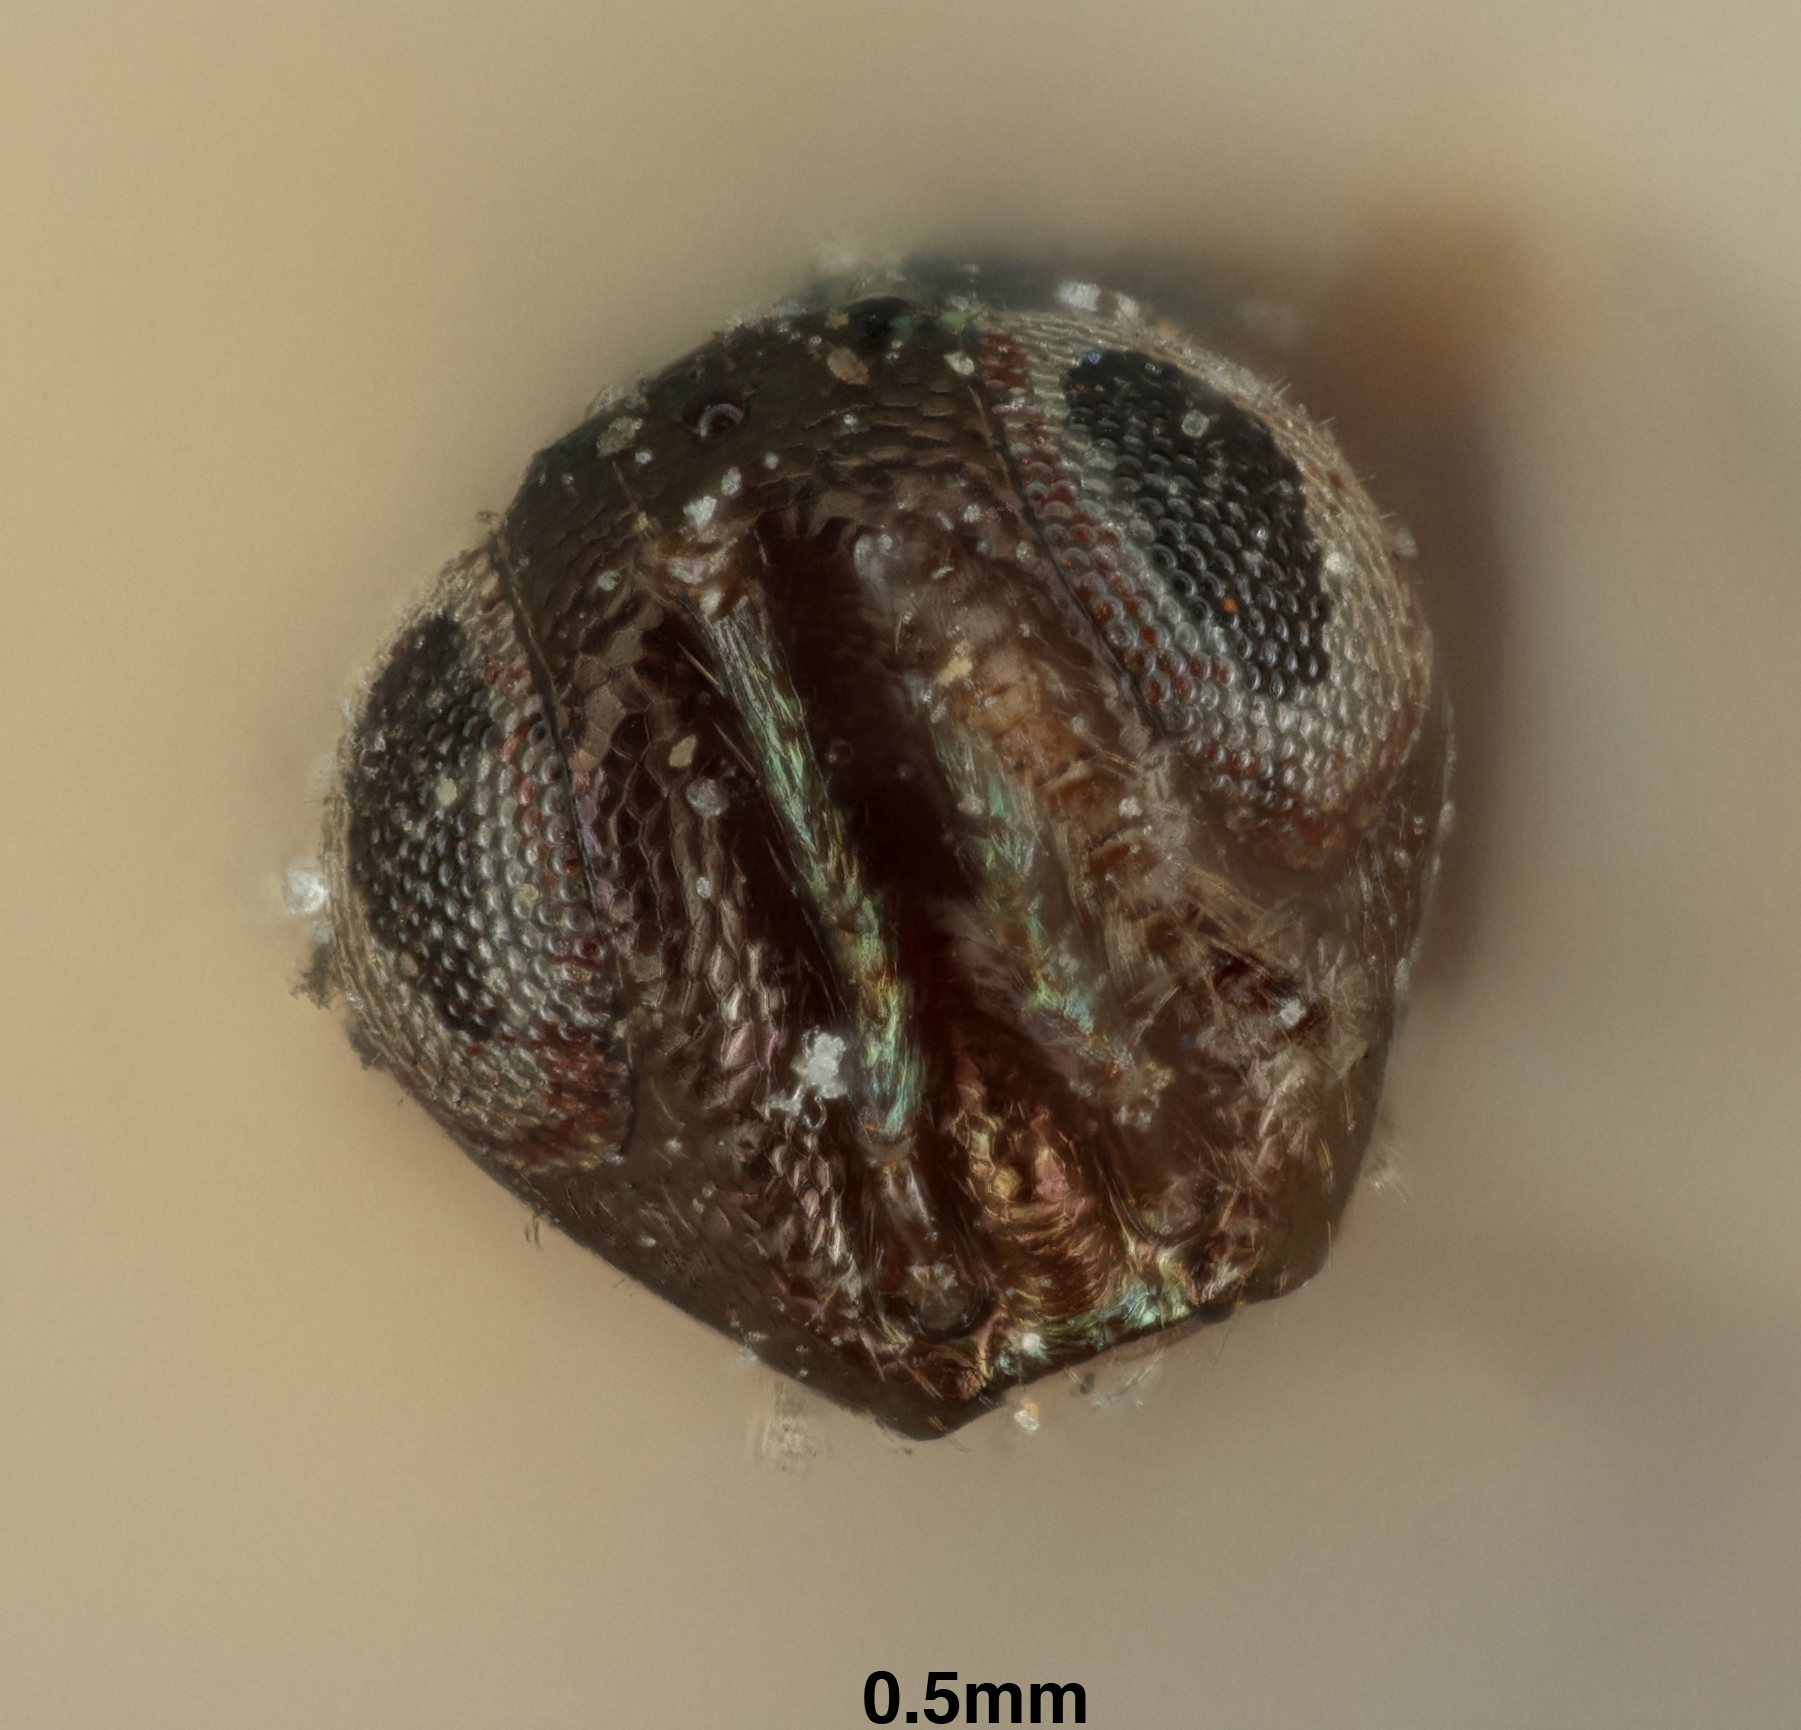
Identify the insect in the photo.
Copidosoma celaenae
